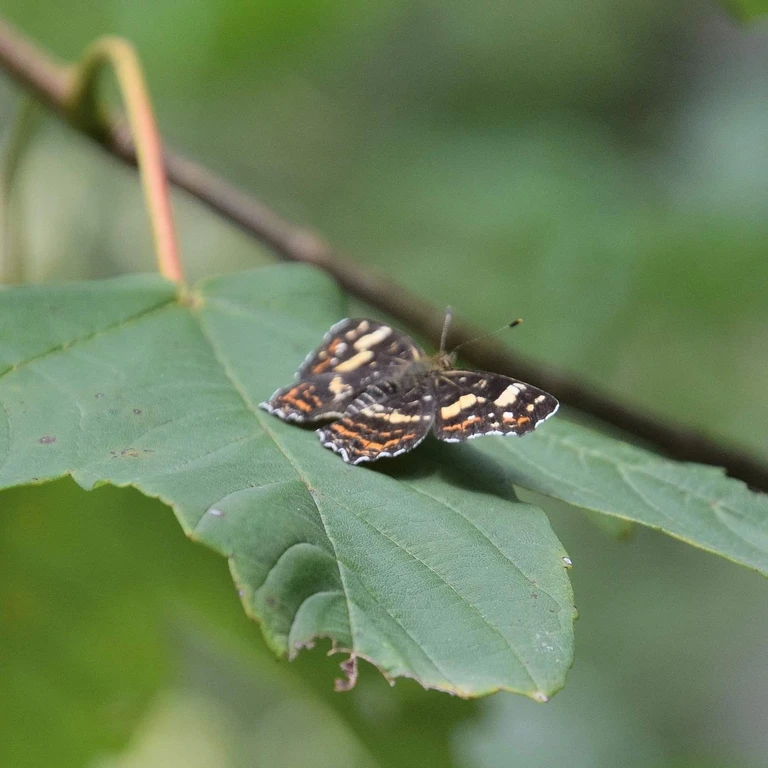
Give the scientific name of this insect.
Araschnia levana
